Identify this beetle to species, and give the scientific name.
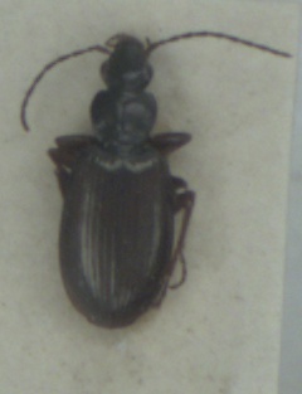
Agonum micans
